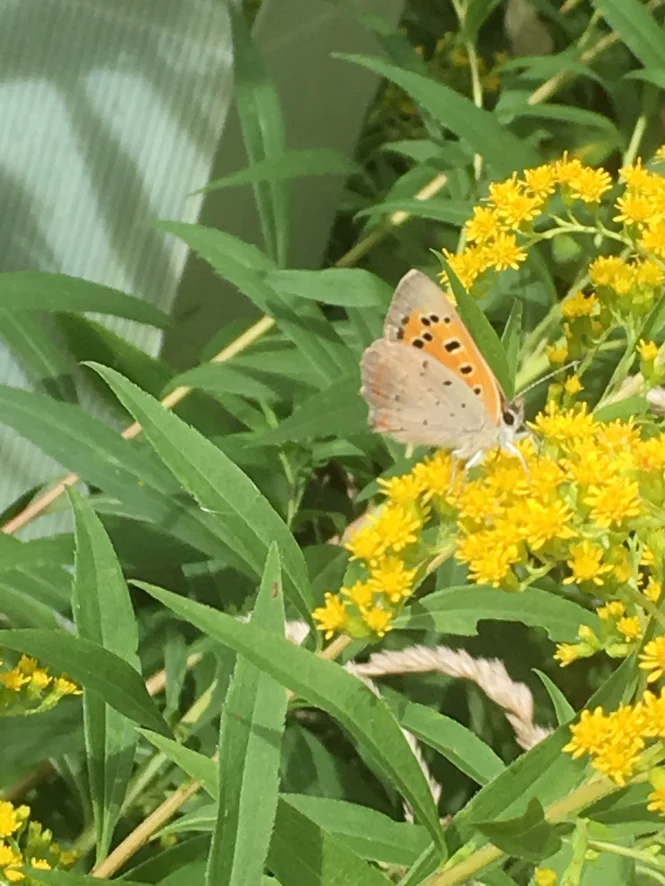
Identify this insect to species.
Lycaena phlaeas
